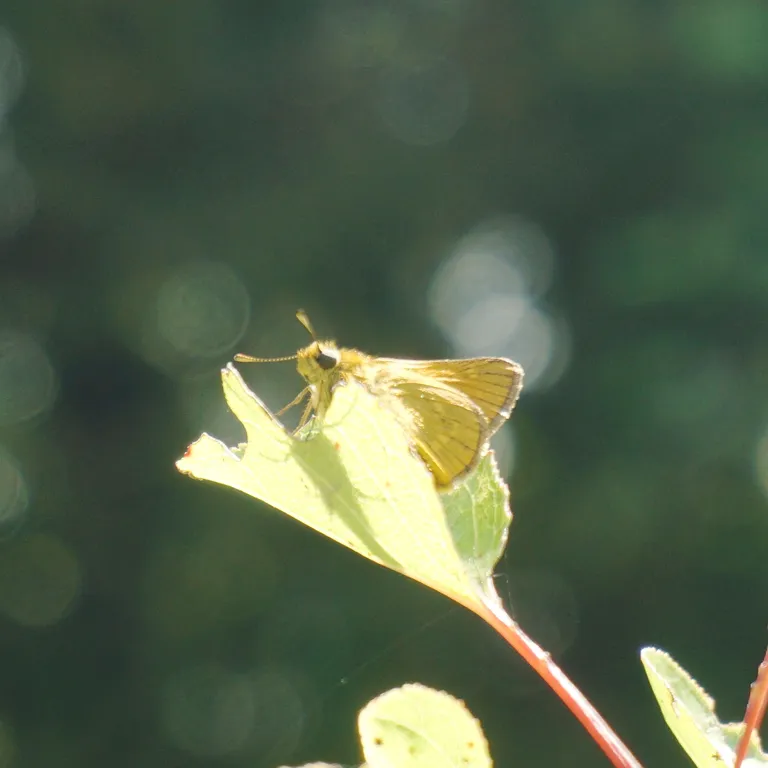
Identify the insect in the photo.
Ochlodes sylvanus (also Ochlodes venata)
